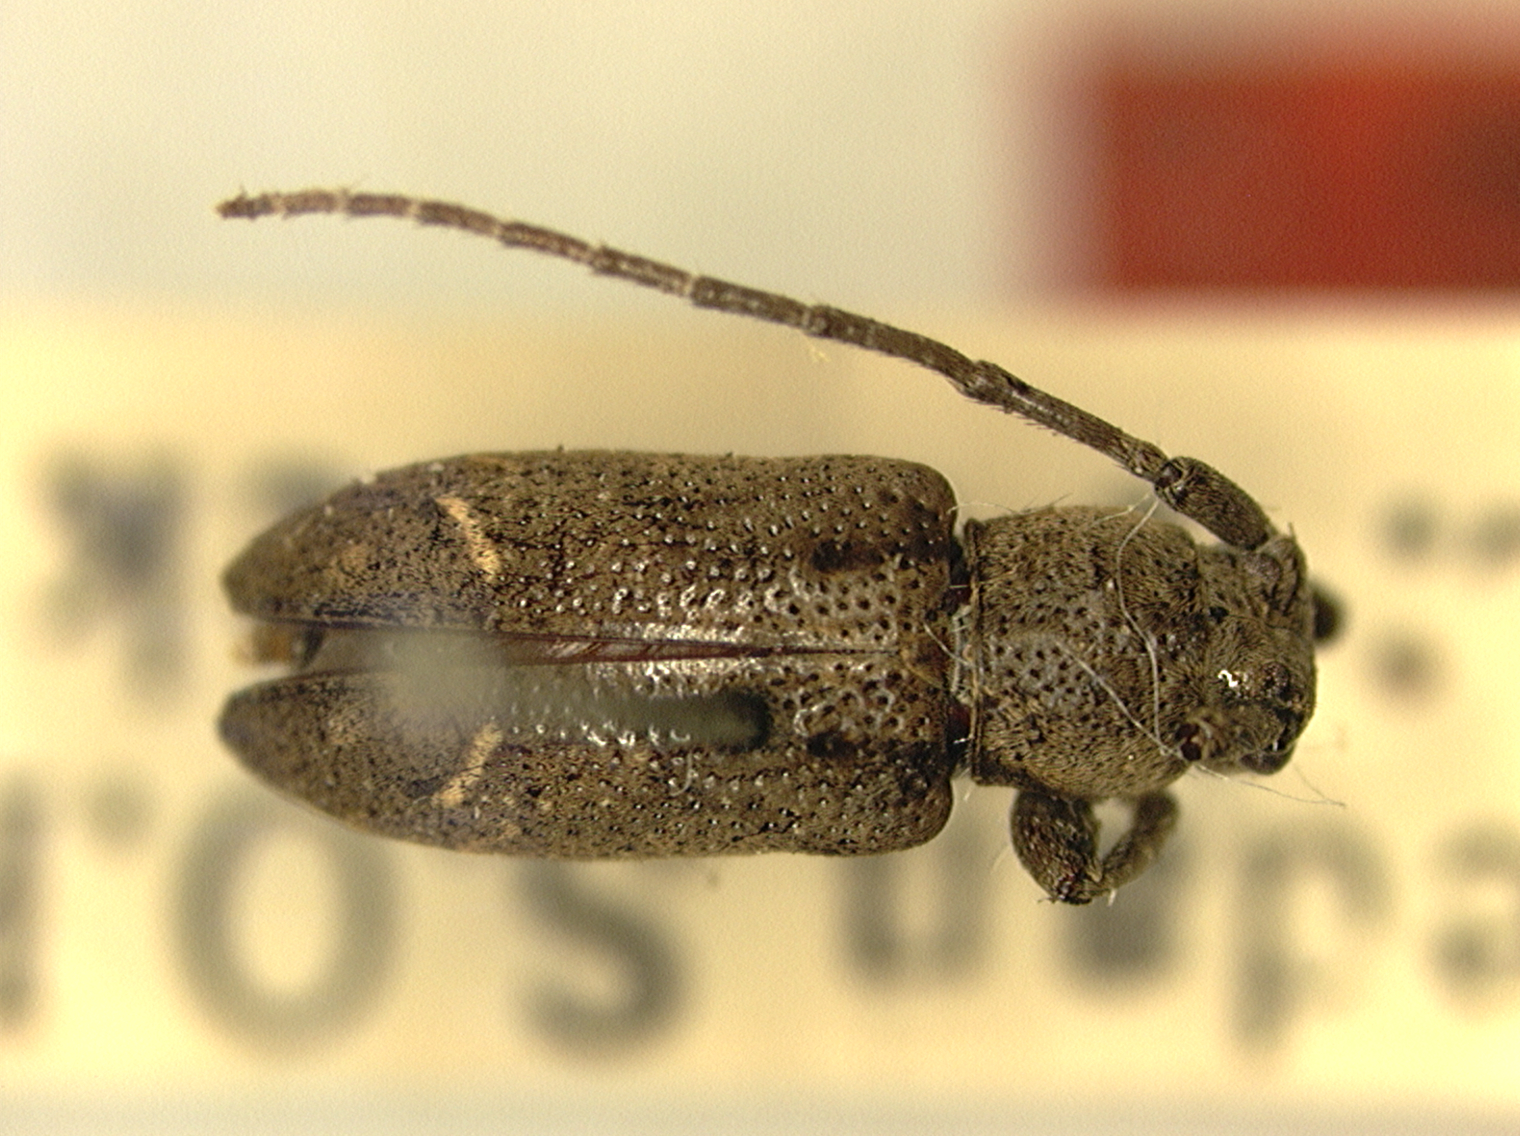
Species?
Pterolophia idoneus
